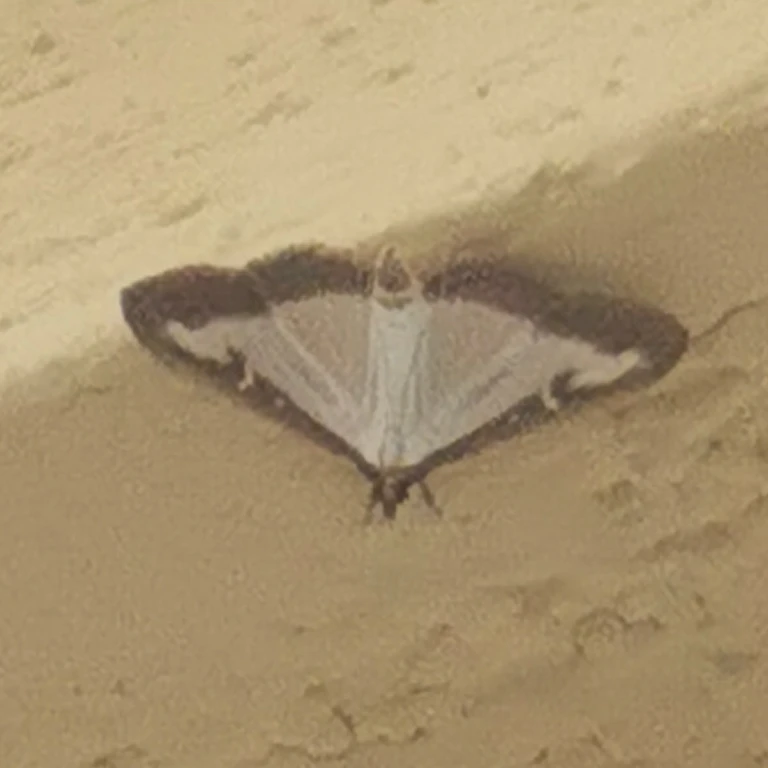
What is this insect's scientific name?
Cydalima perspectalis
